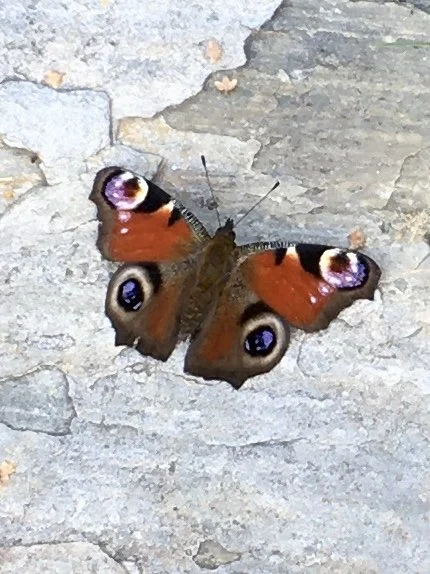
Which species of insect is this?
Aglais io
